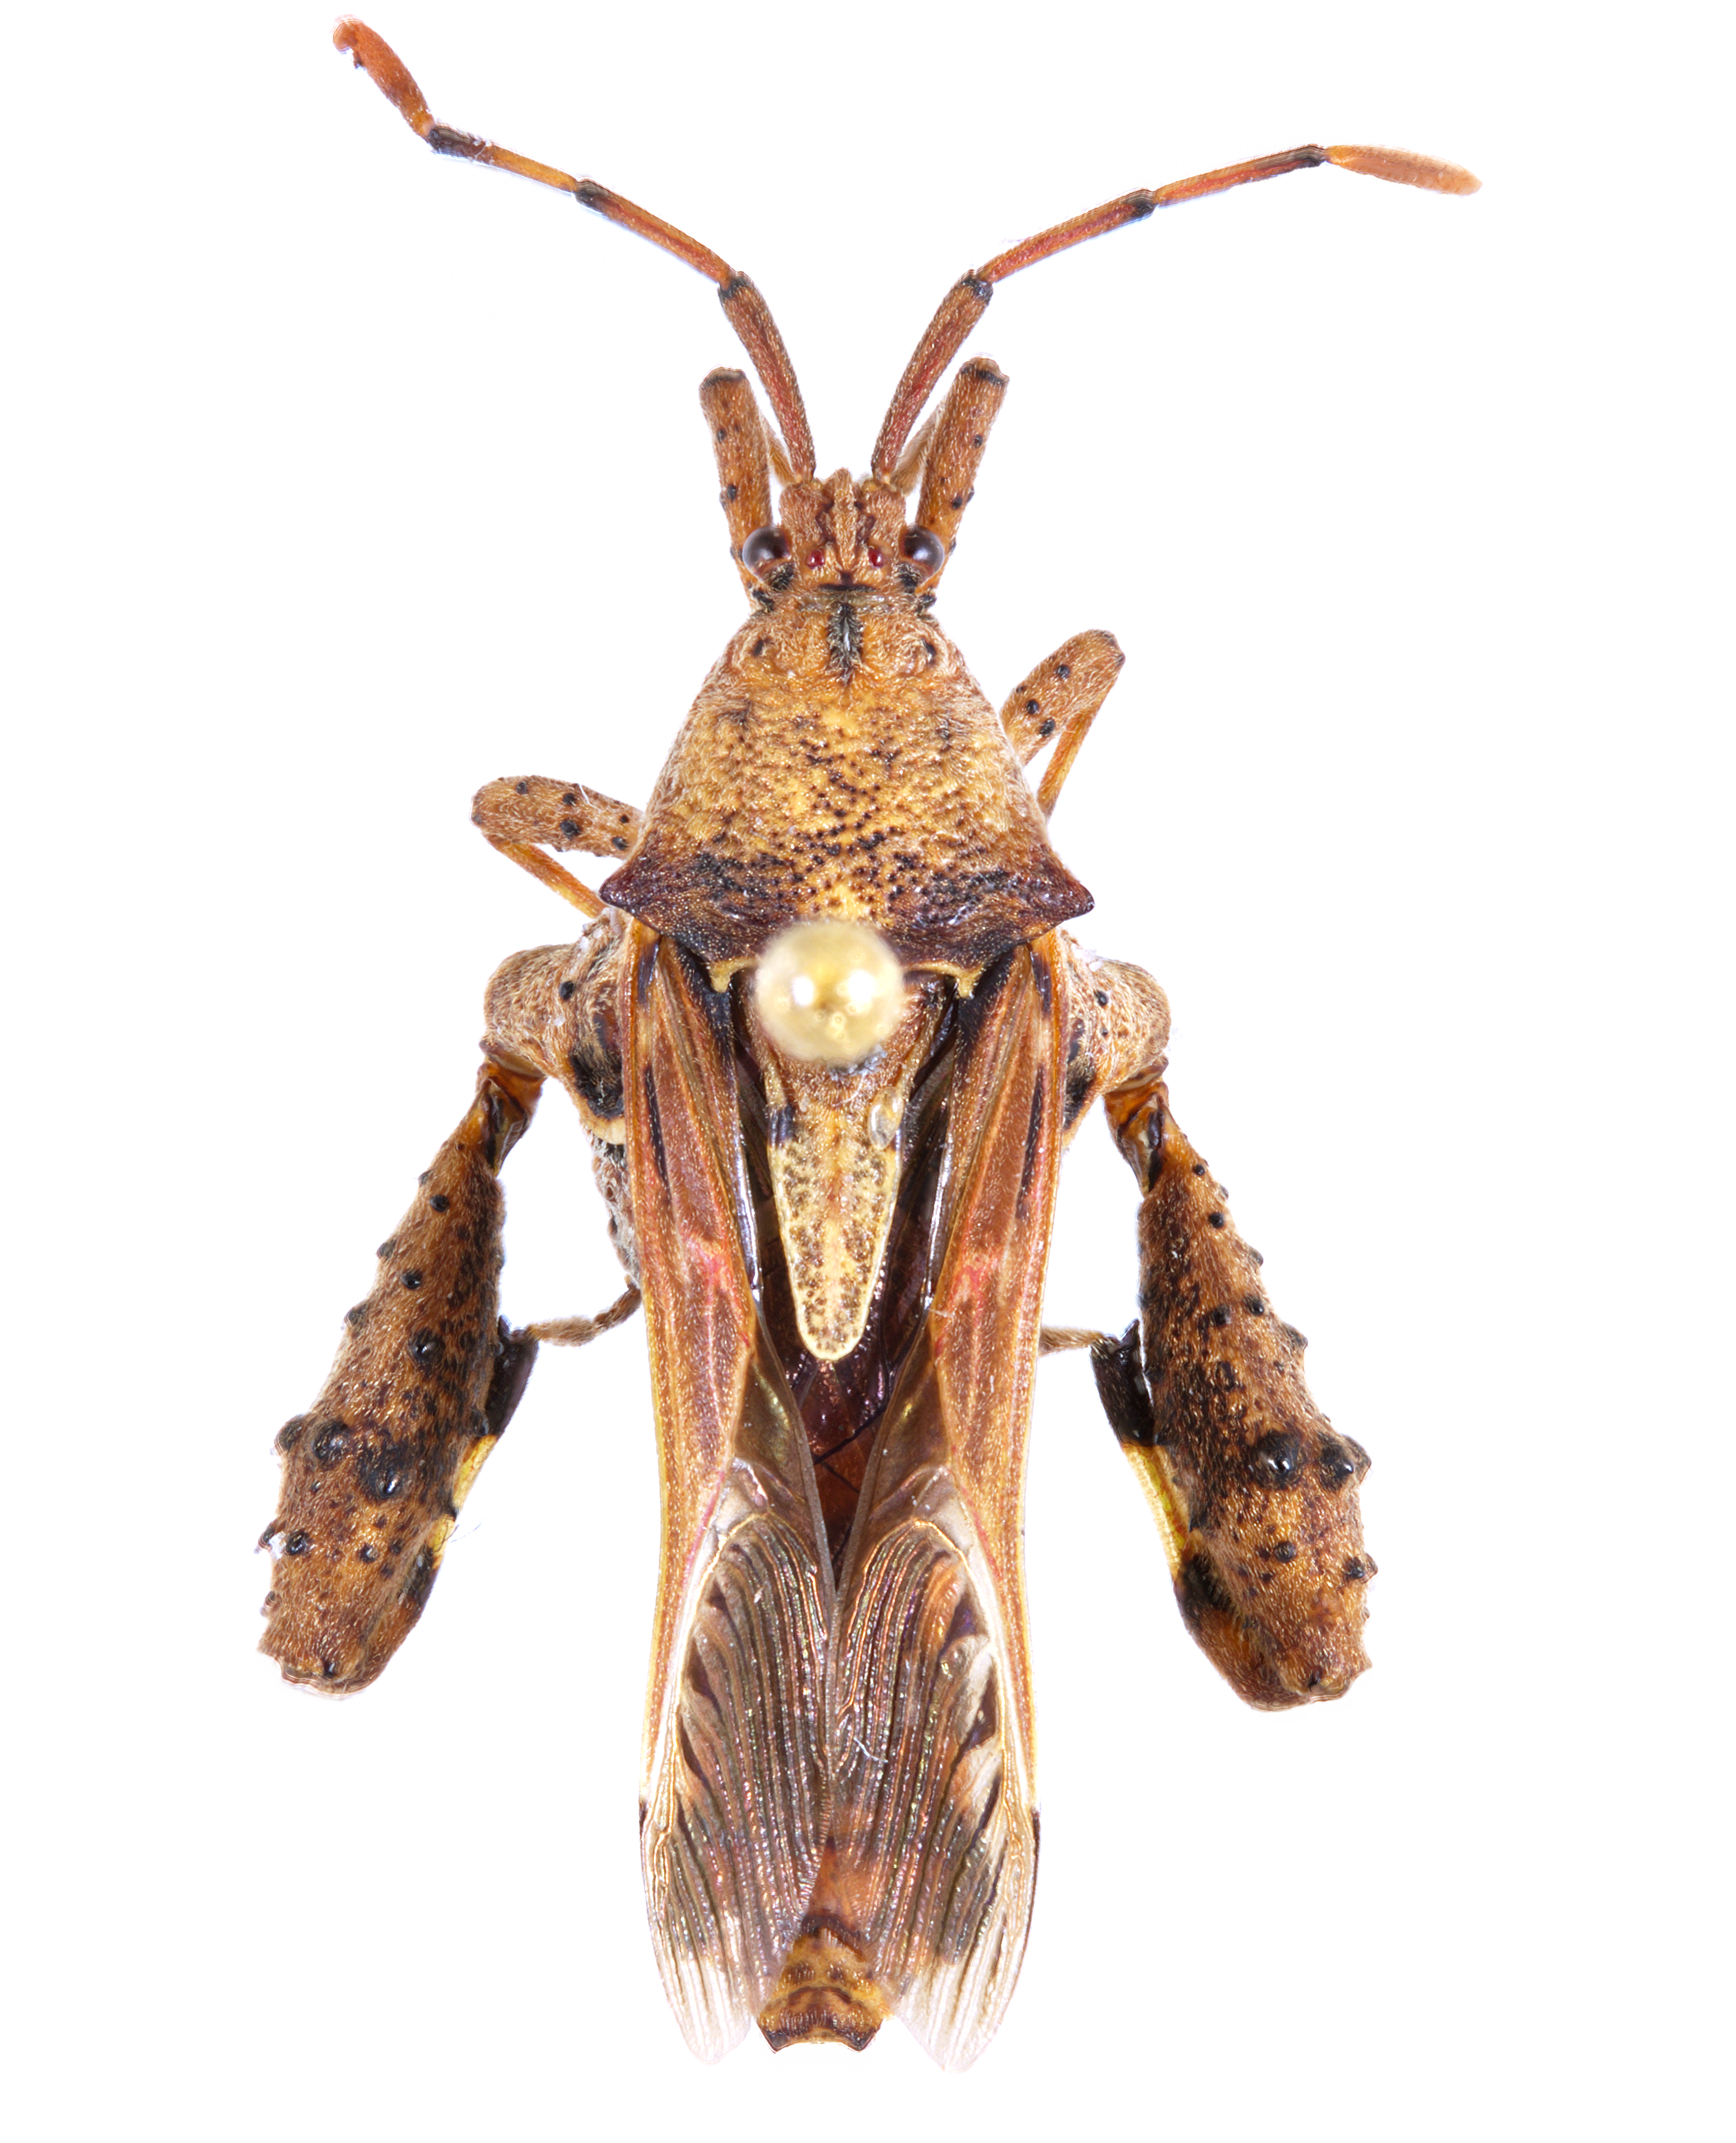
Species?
Salamancaniella alternata
